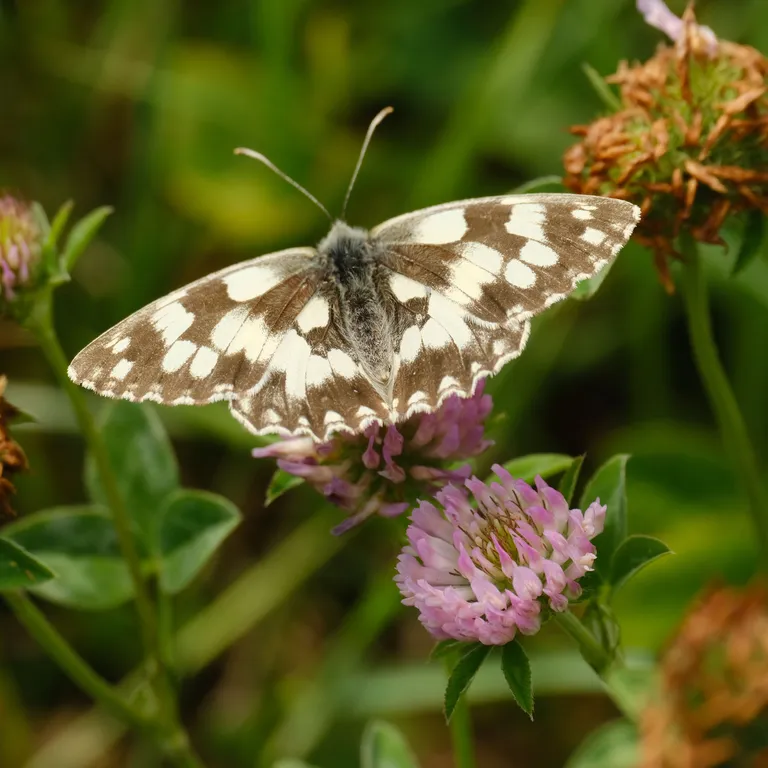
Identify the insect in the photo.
Melanargia galathea
